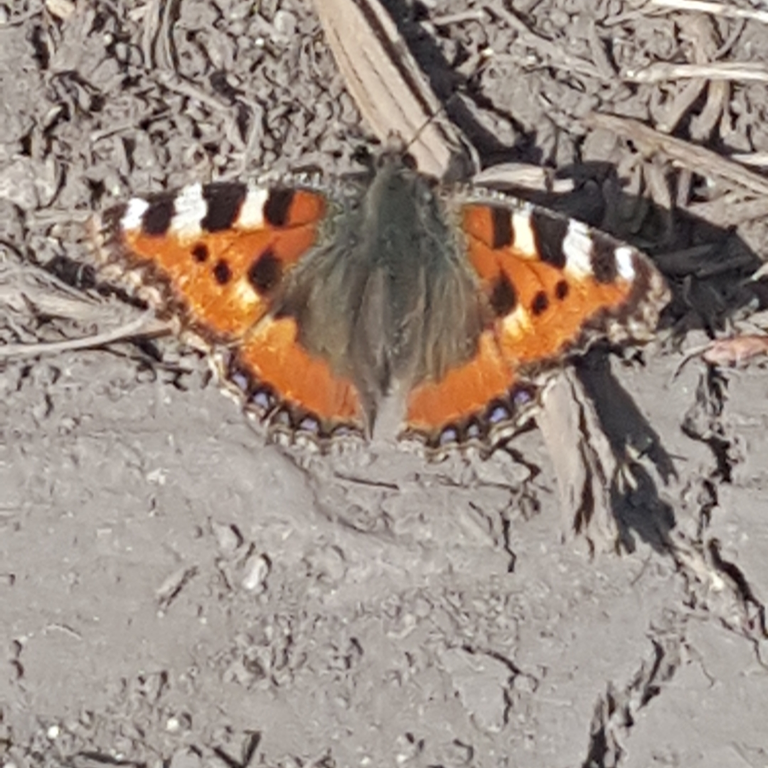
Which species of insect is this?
Aglais urticae
